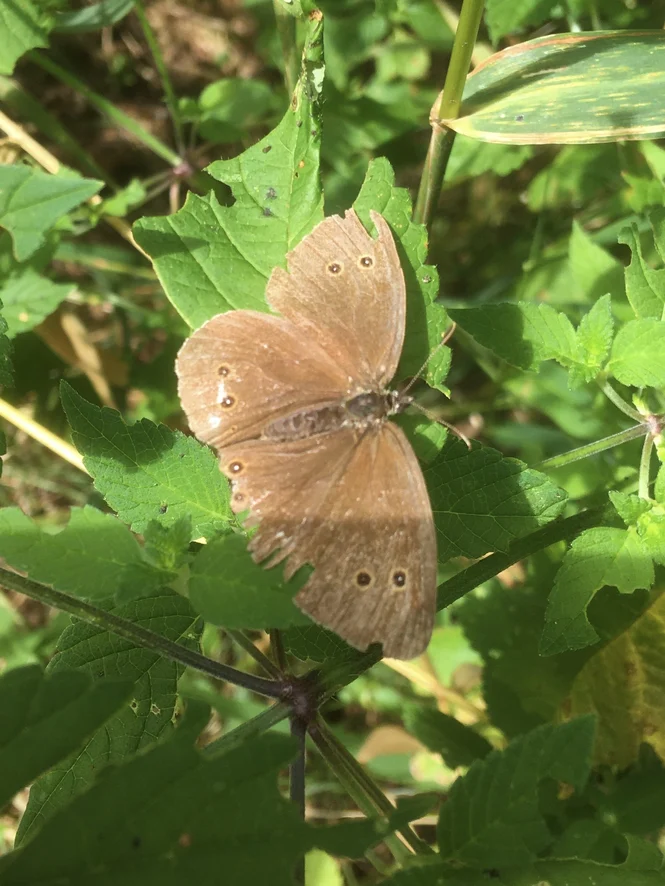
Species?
Aphantopus hyperantus
